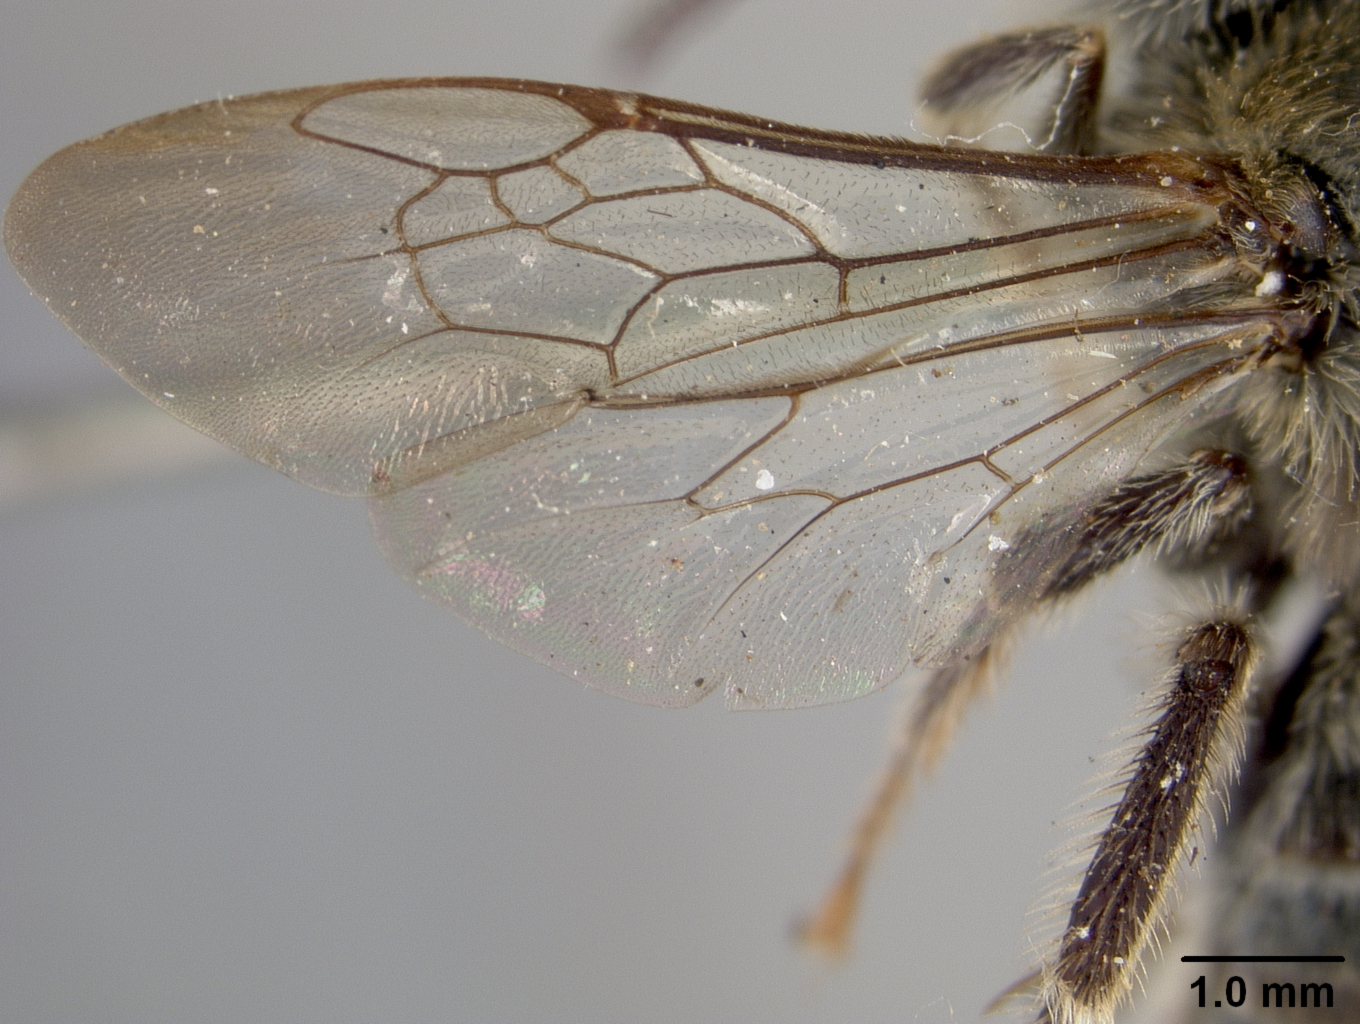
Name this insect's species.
Melissodes raphaelis
